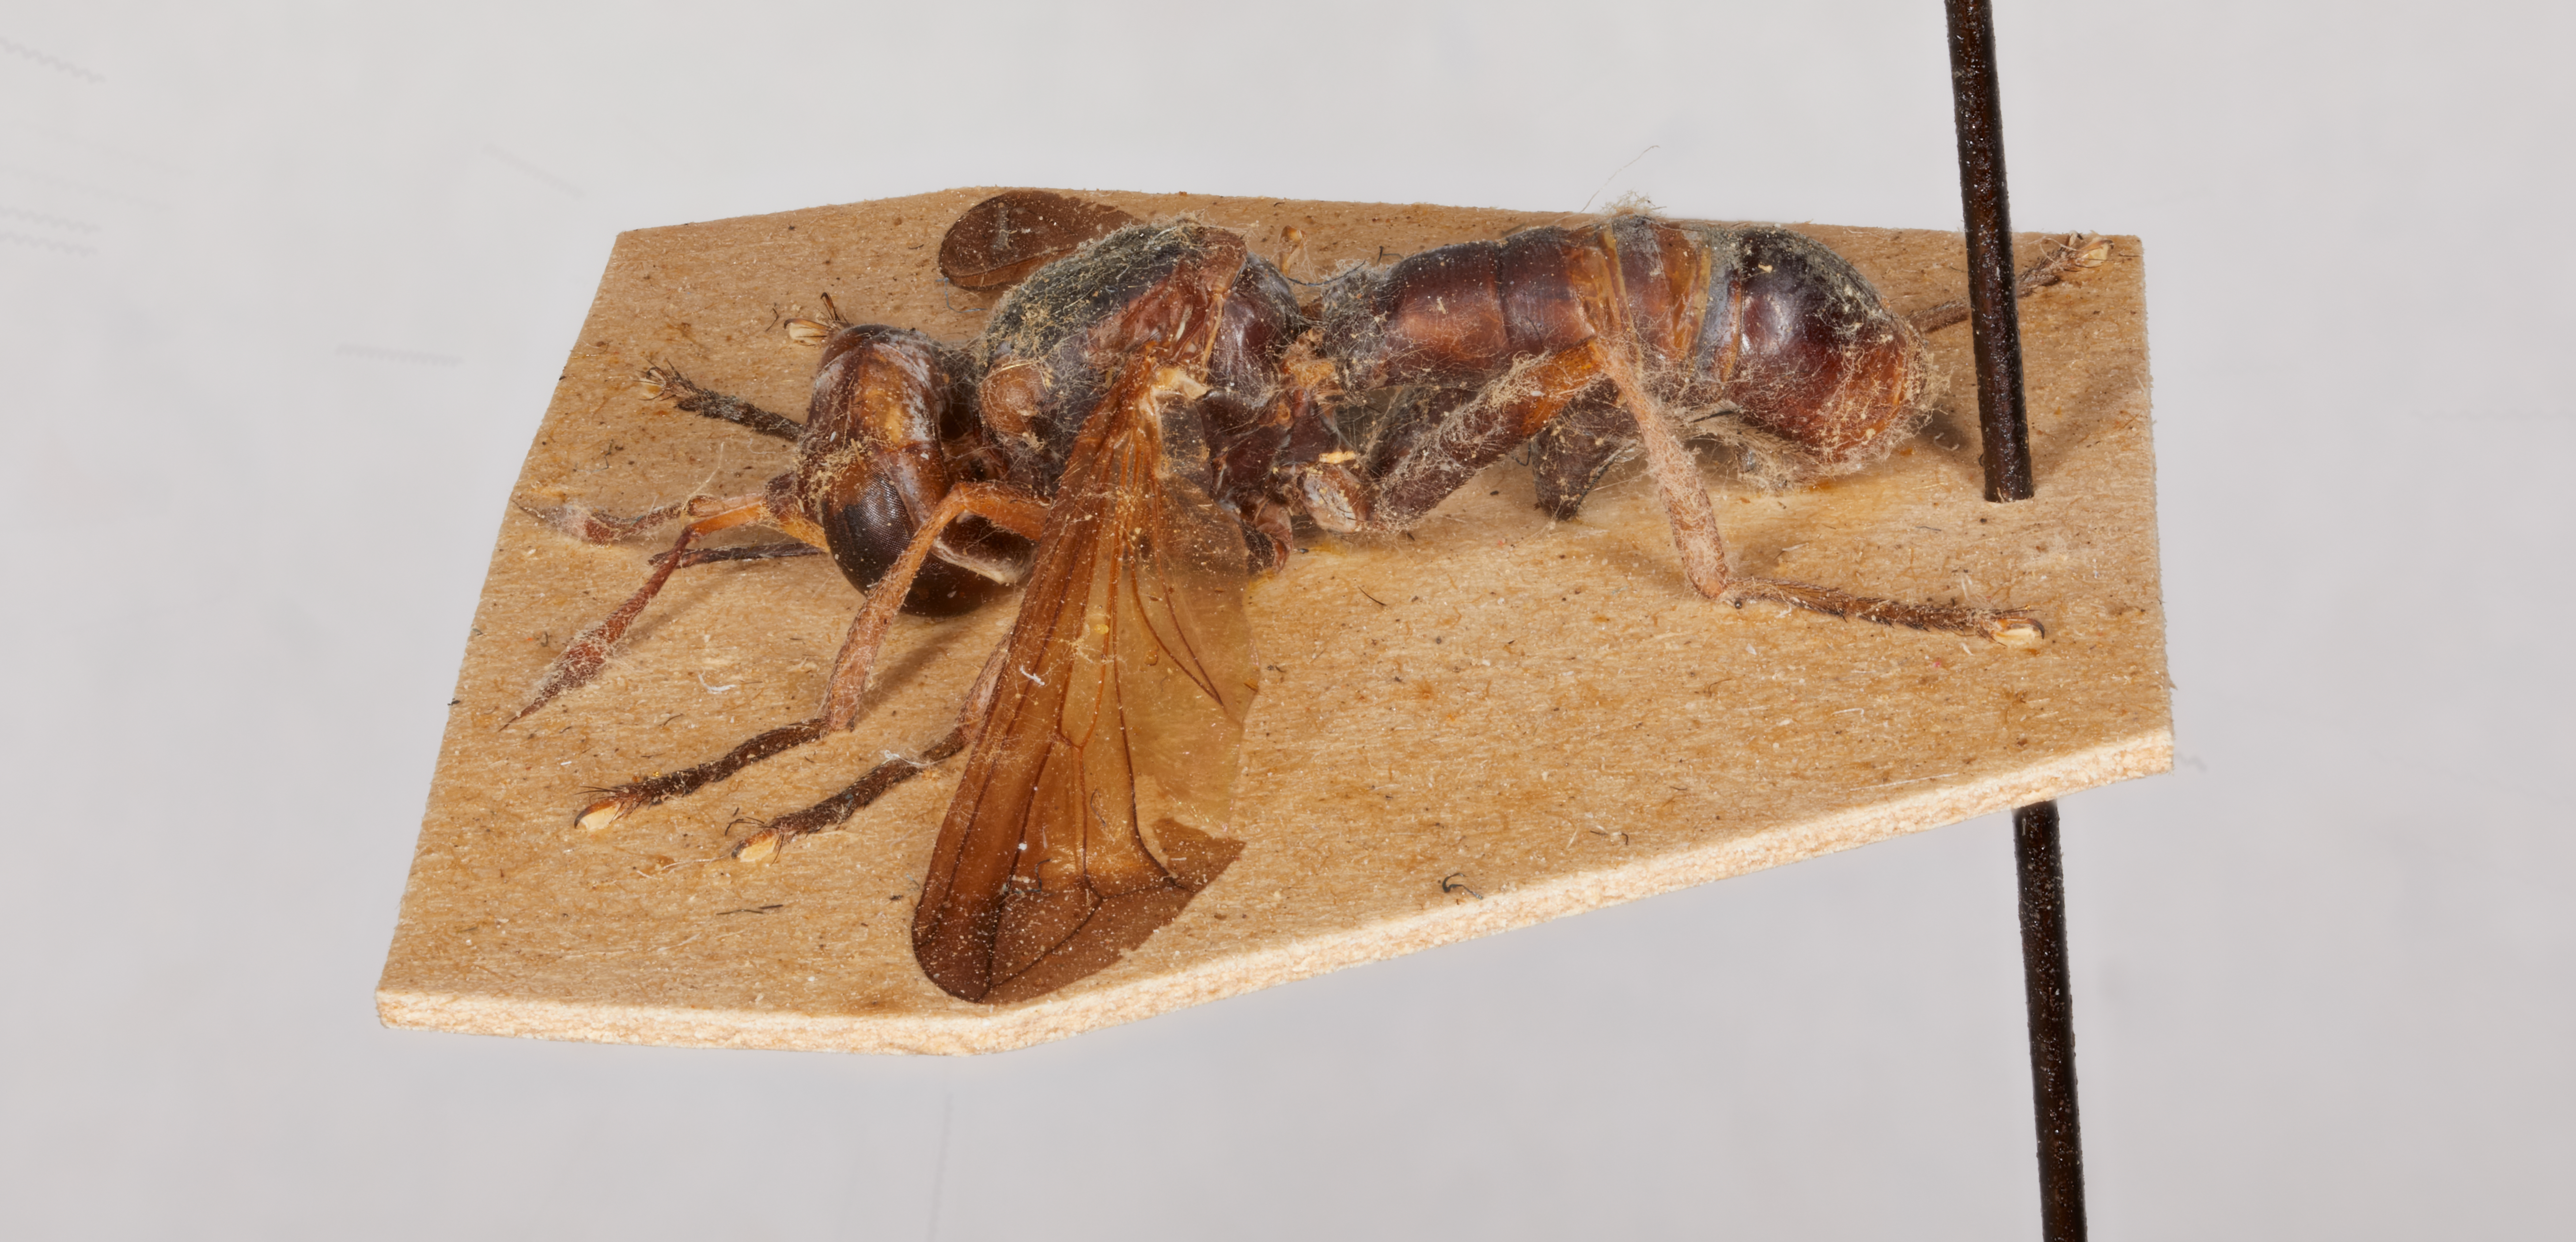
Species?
Conops opimus
